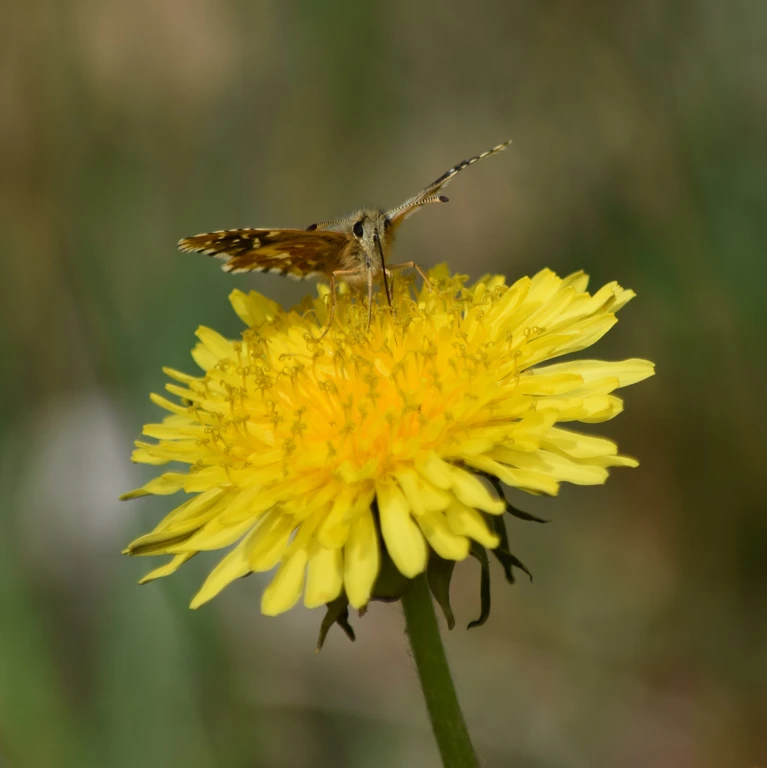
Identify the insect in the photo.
Pyrgus malvae
